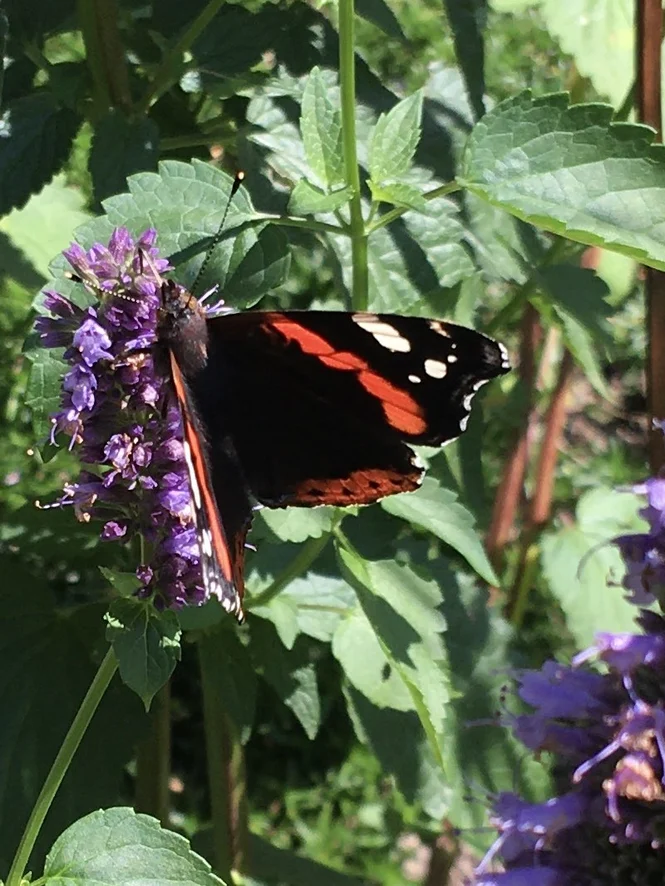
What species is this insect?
Vanessa atalanta
